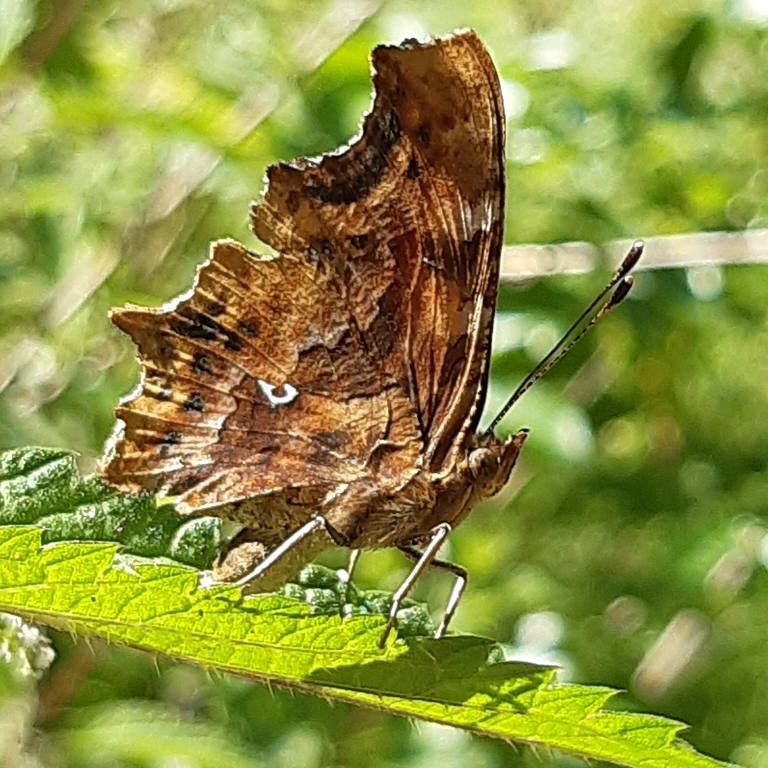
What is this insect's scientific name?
Polygonia c-album
